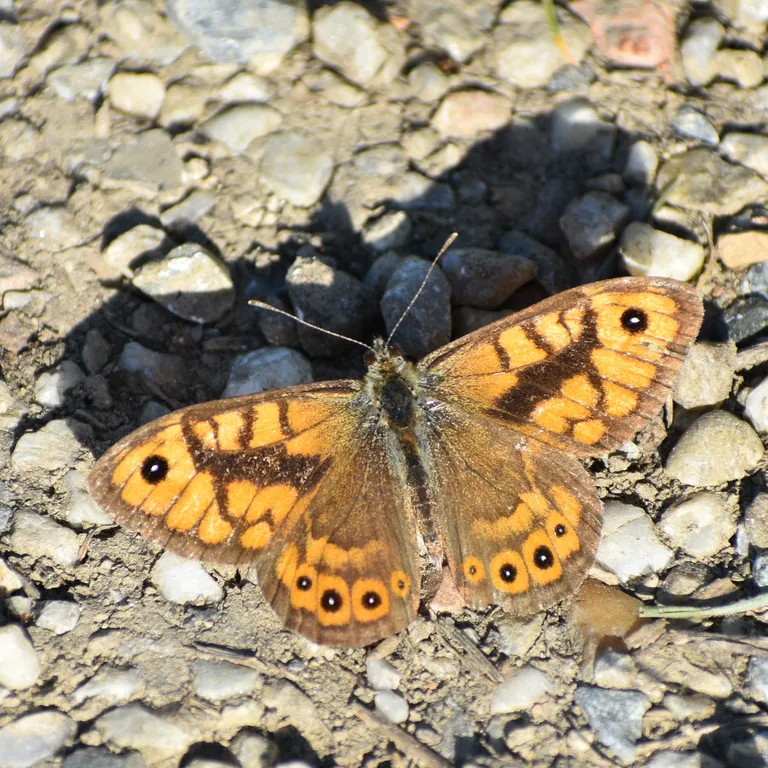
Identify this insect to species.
Lasiommata megera (also Pararge megera)
